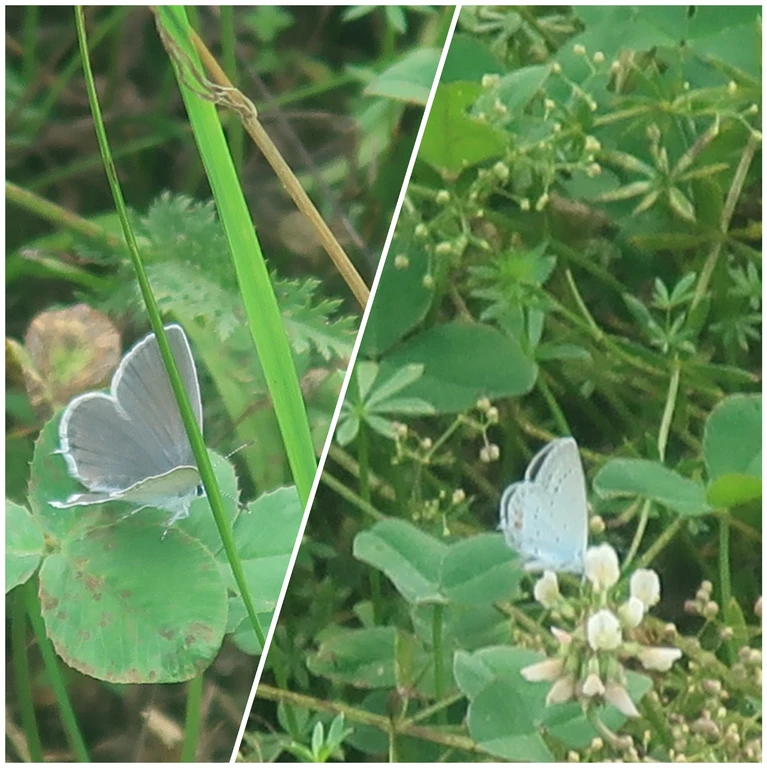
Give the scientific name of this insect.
Cupido argiades (also Elkalyce argiades)
